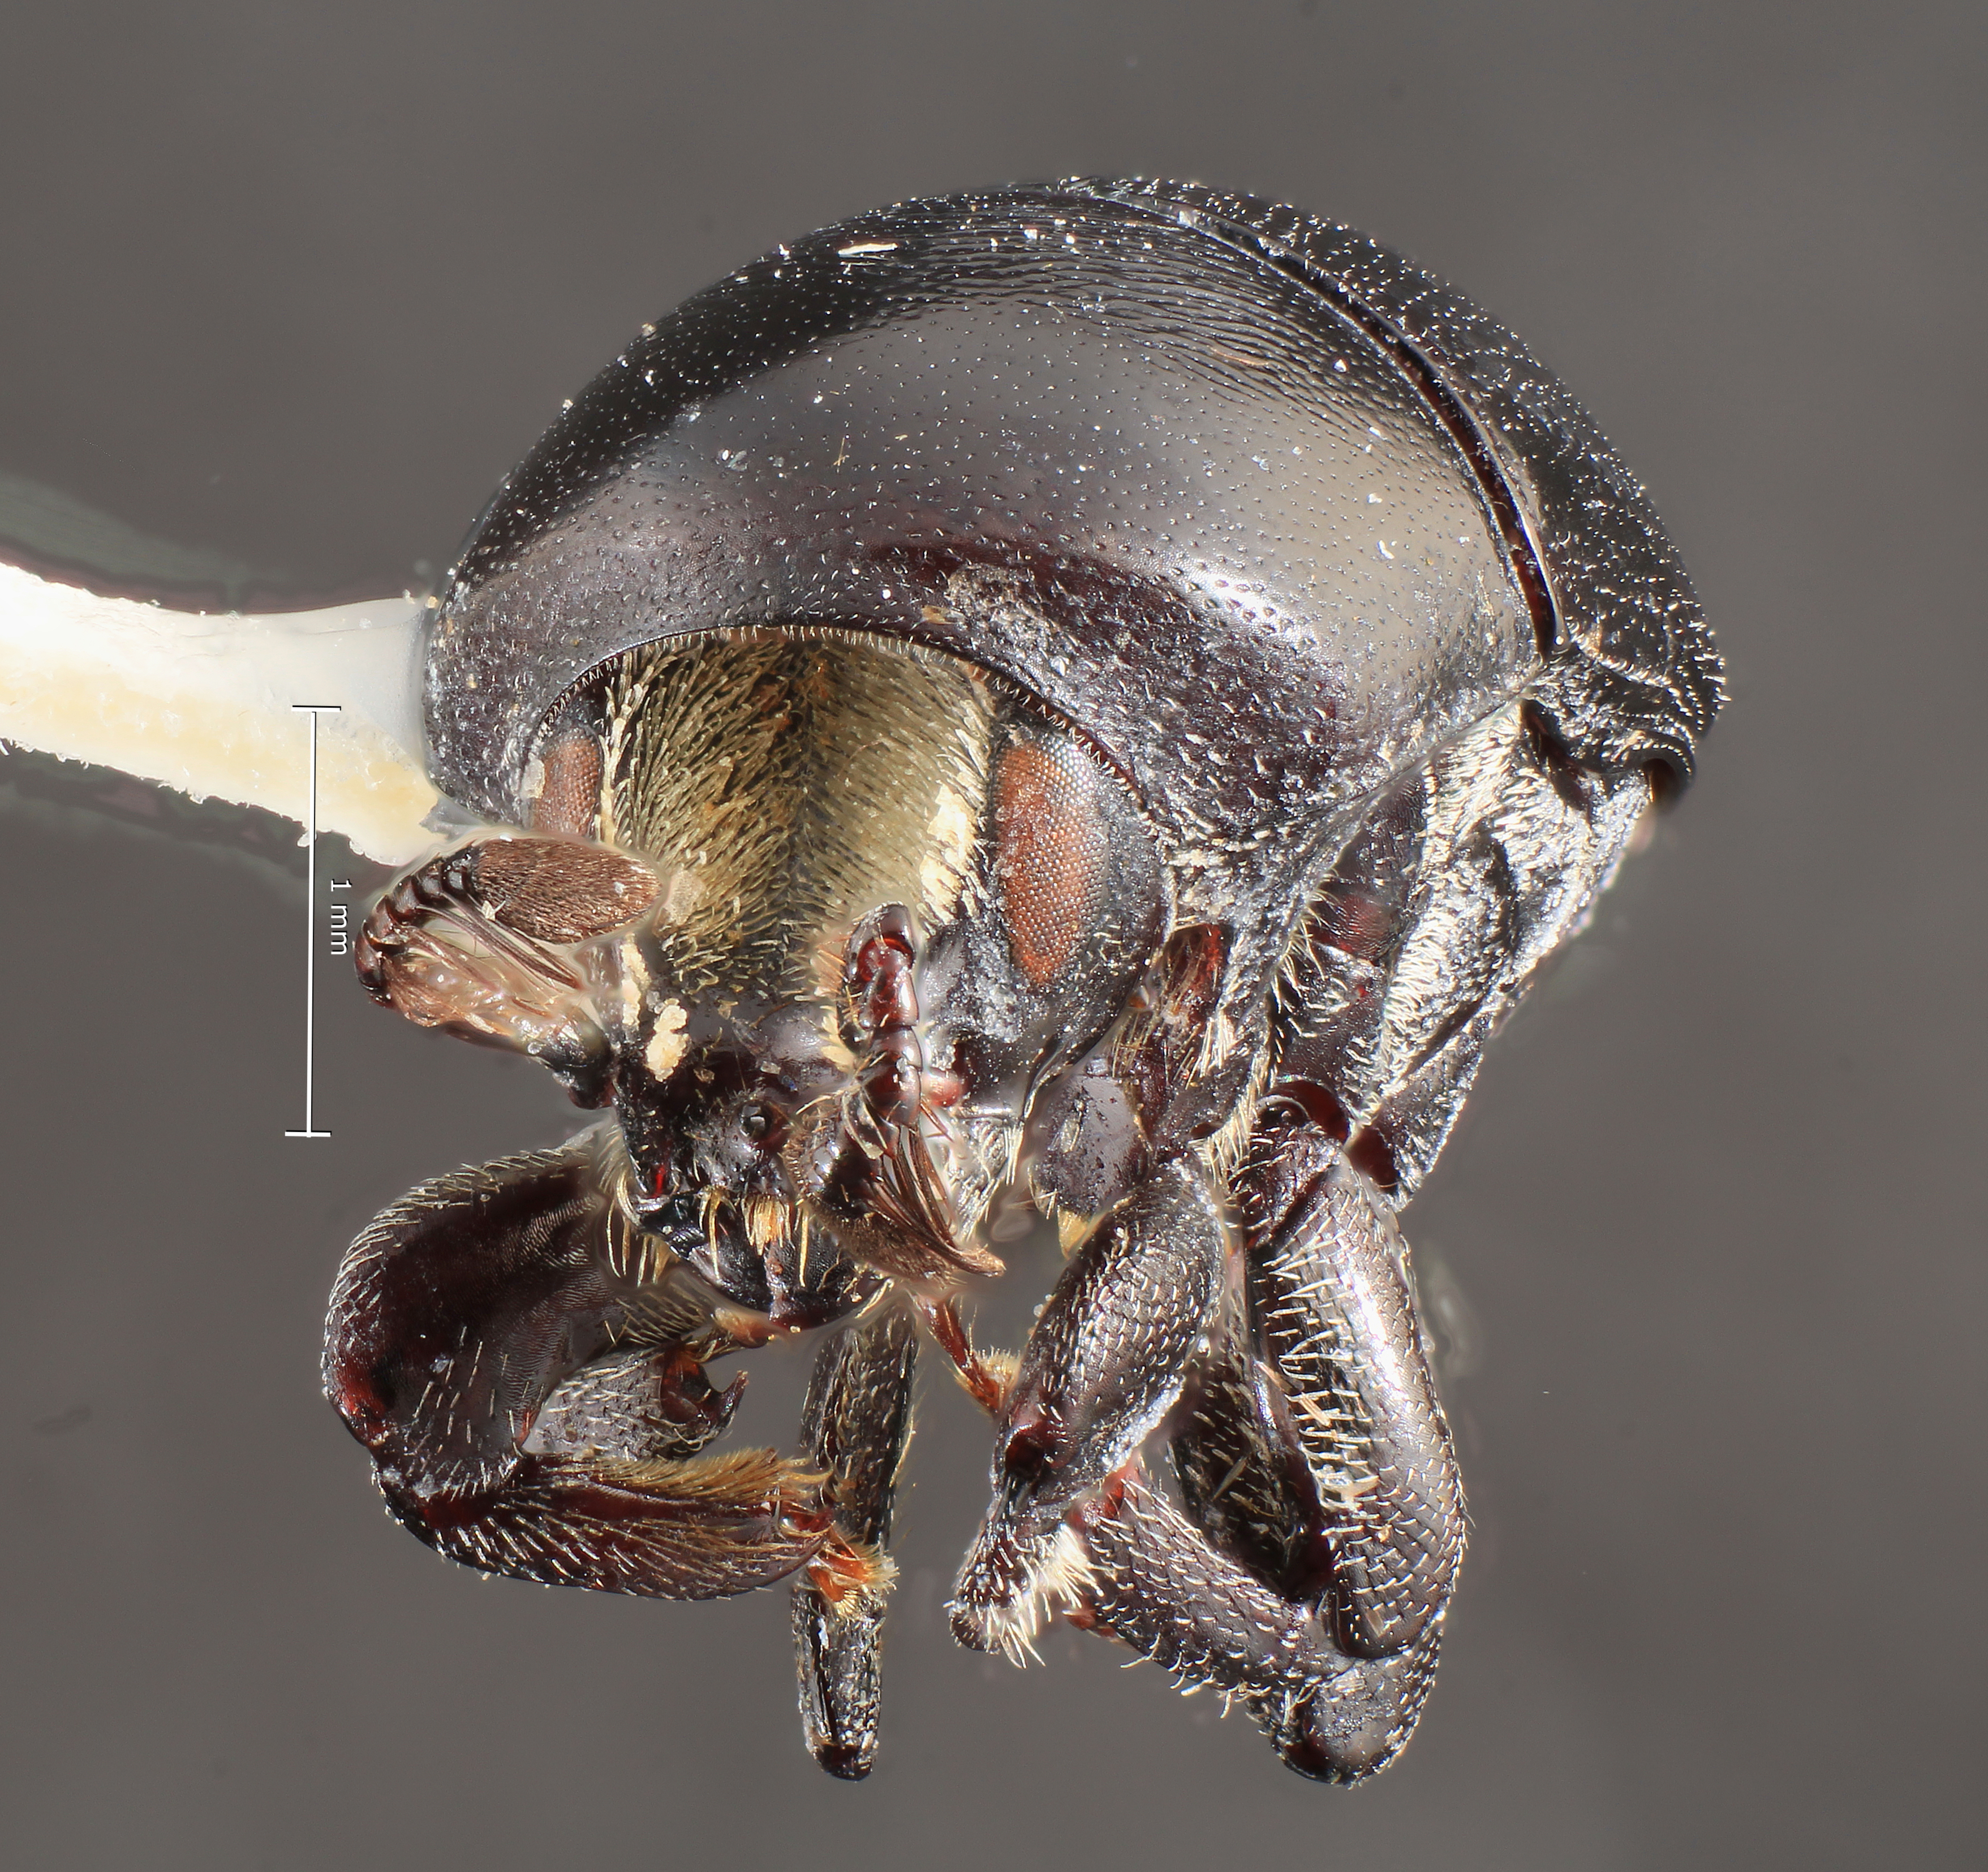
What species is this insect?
Camptocerus pseudoangustior
